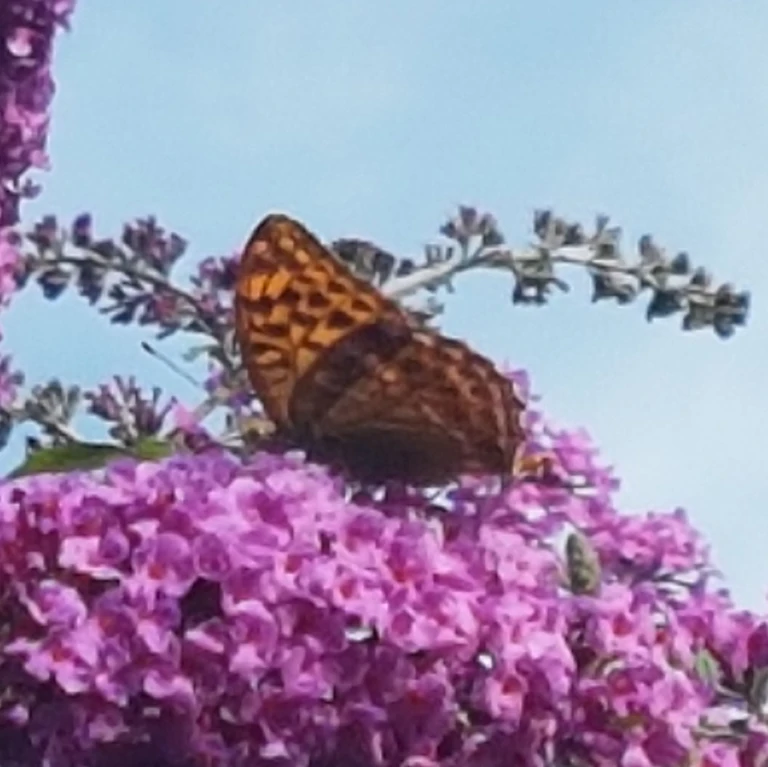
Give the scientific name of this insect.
Argynnis paphia
